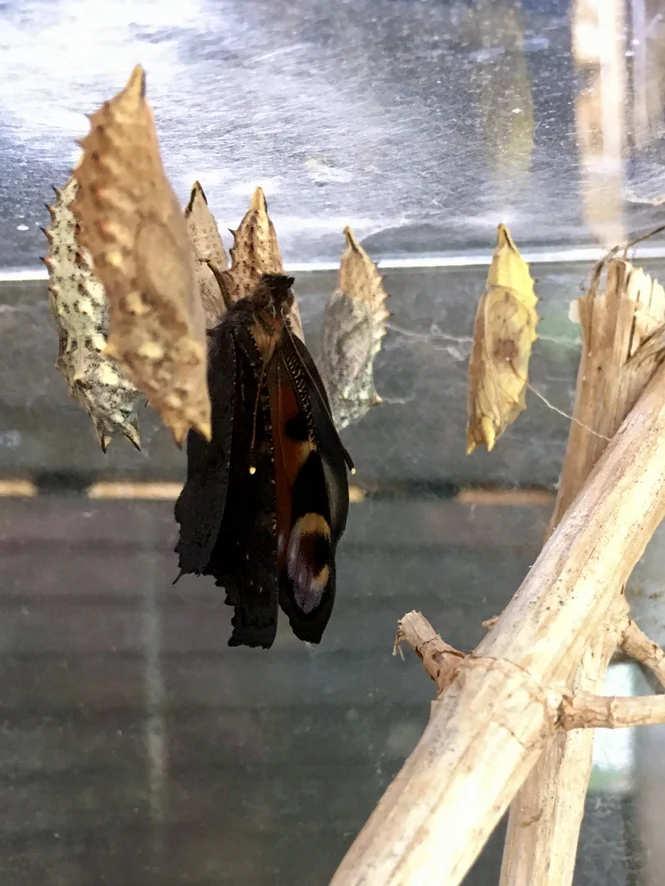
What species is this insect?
Aglais io
